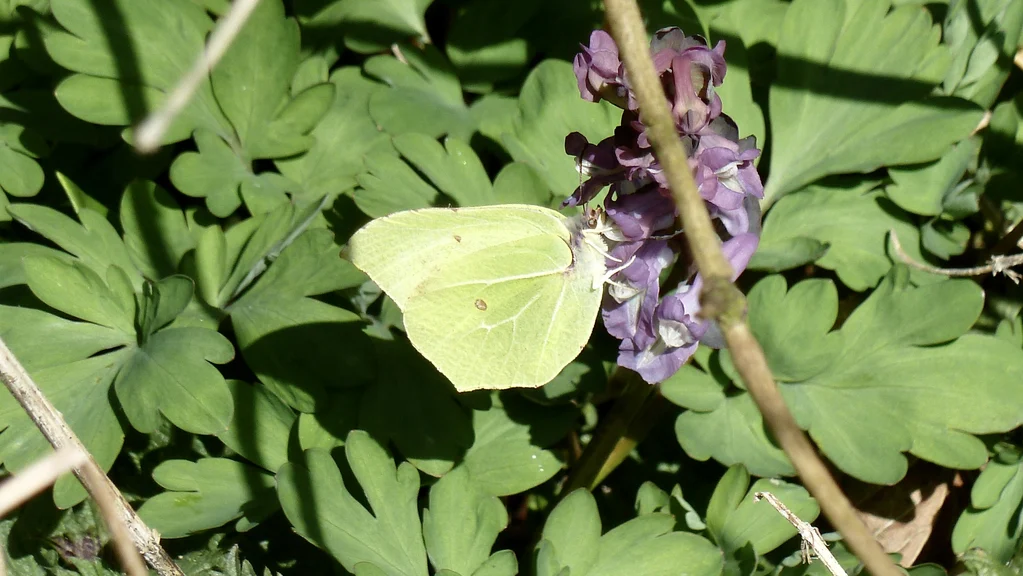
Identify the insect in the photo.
Gonepteryx rhamni
